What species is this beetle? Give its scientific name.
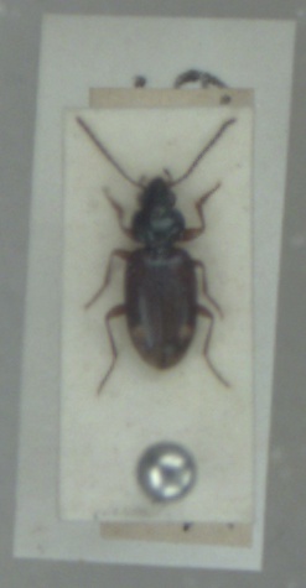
Bembidion biguttatum
